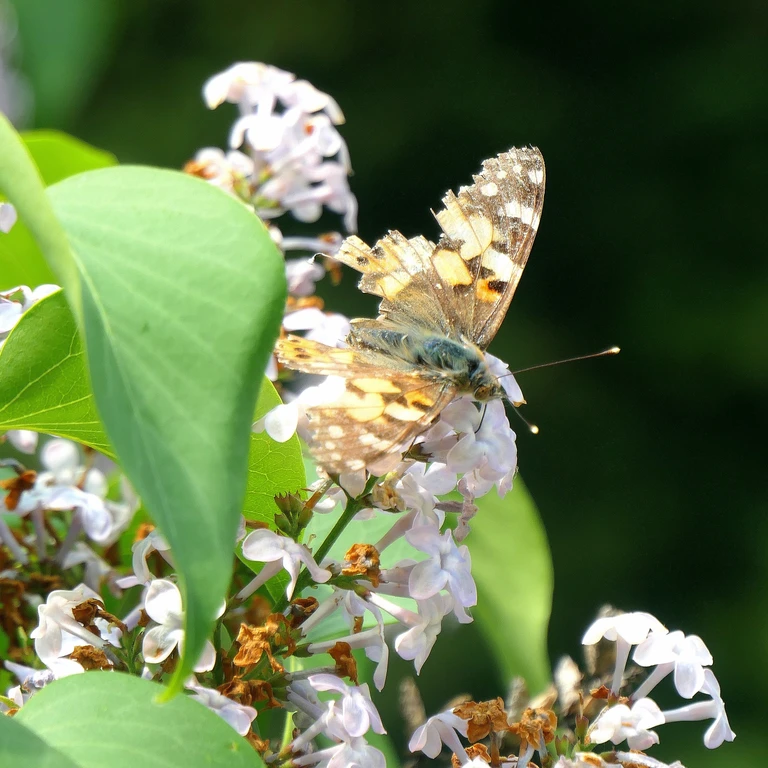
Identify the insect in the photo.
Vanessa cardui
